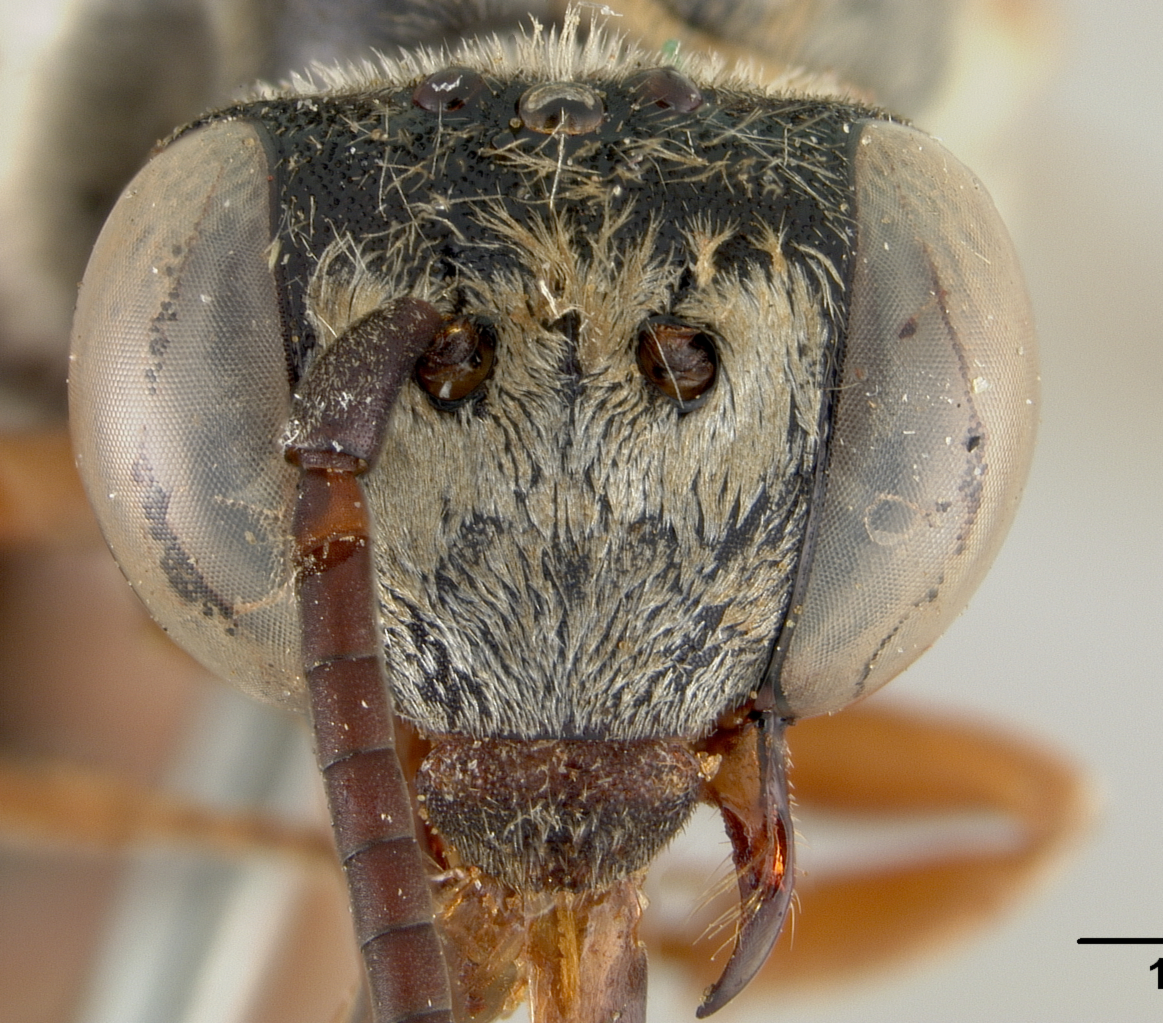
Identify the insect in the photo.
Triepeolus denverensis
